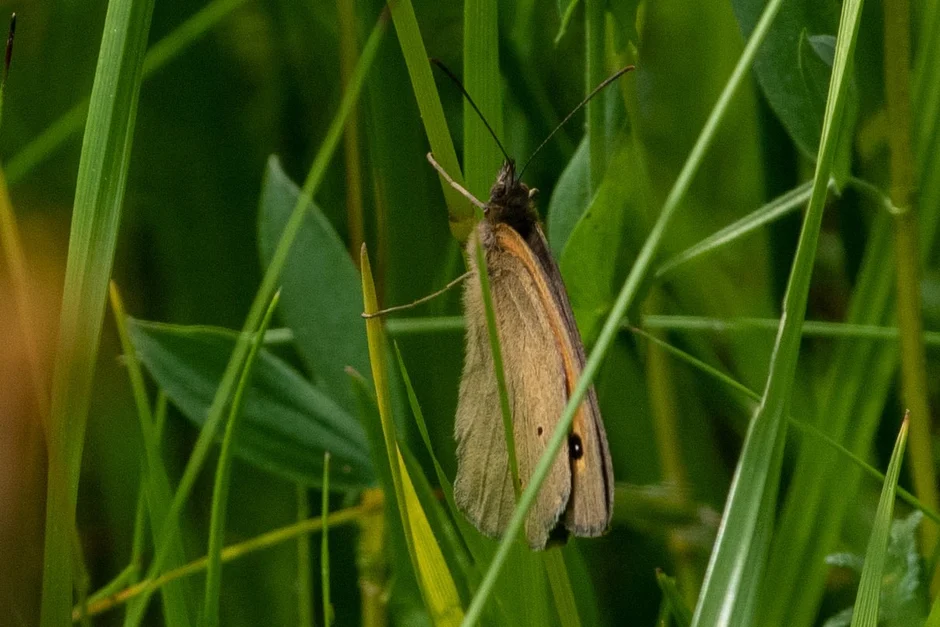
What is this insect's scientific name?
Maniola jurtina
